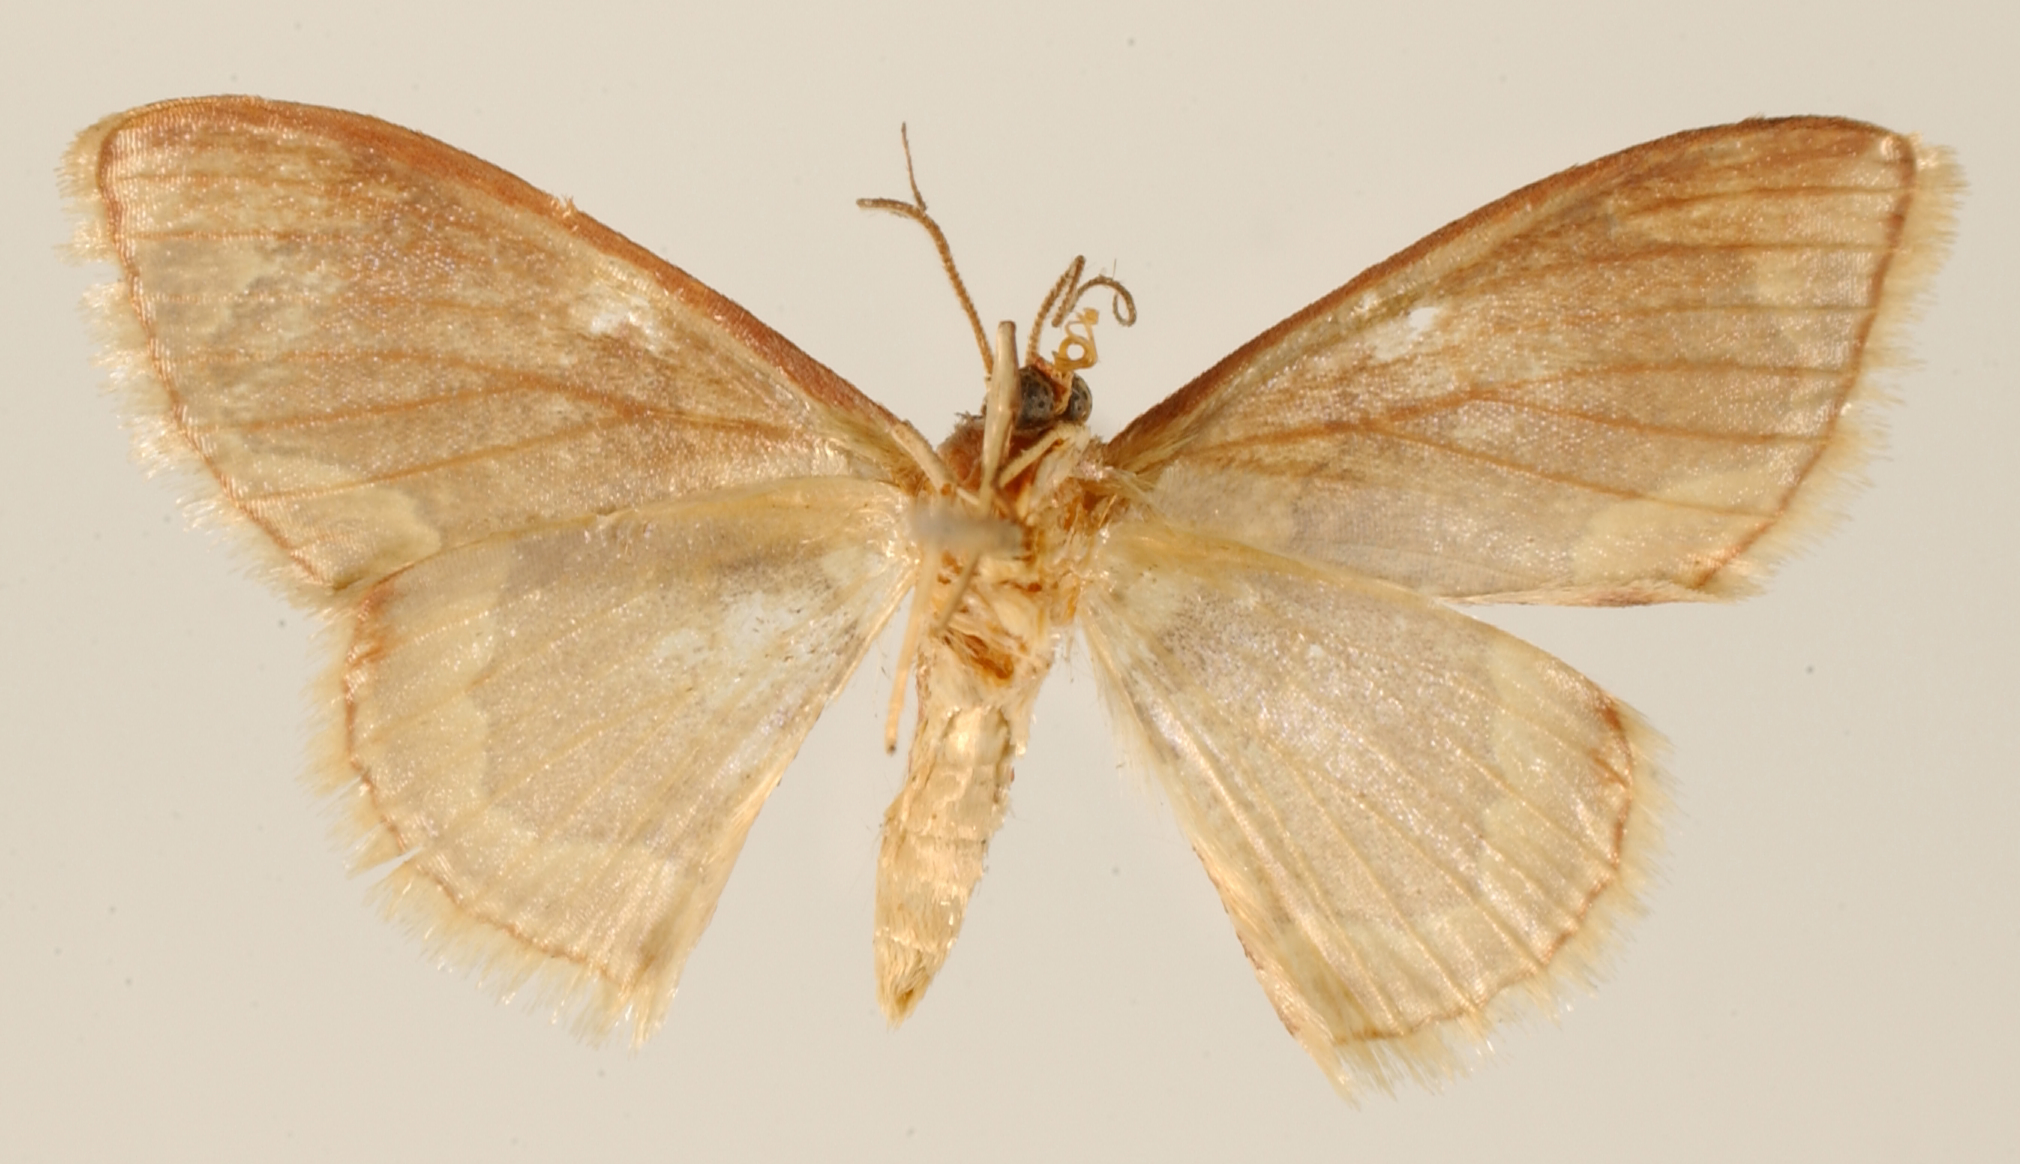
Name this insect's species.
Ephyra pulida
